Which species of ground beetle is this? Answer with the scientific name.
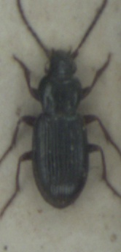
Pterostichus strenuus
